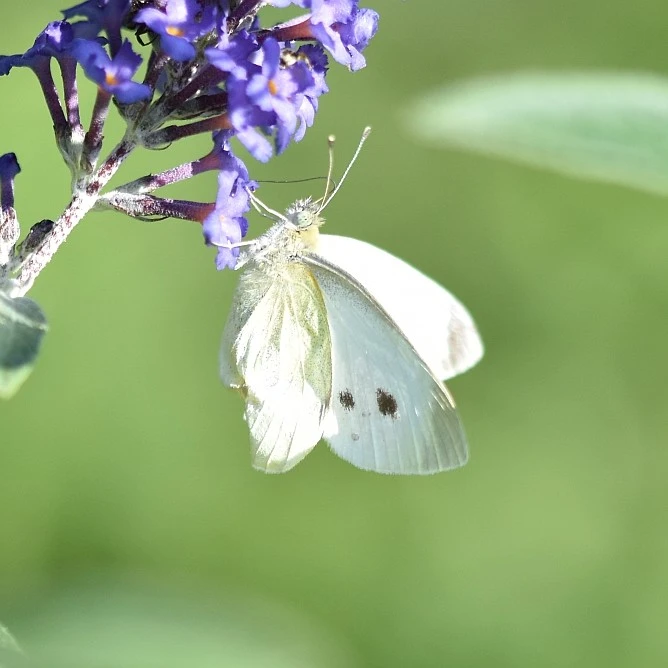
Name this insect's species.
Pieris rapae
